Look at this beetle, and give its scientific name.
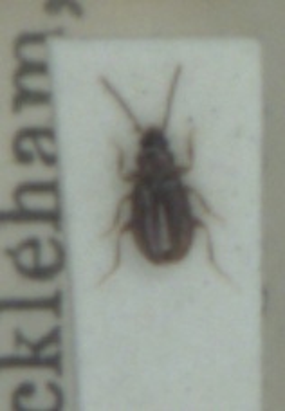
Tachys bistriatus
